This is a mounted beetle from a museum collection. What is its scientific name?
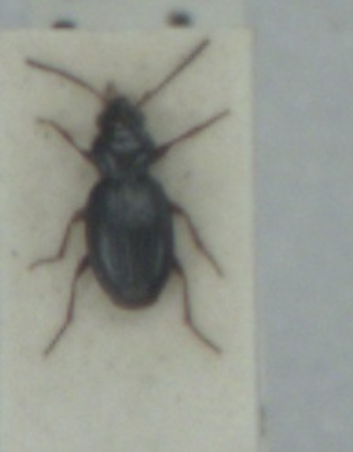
Bembidion schueppelii
